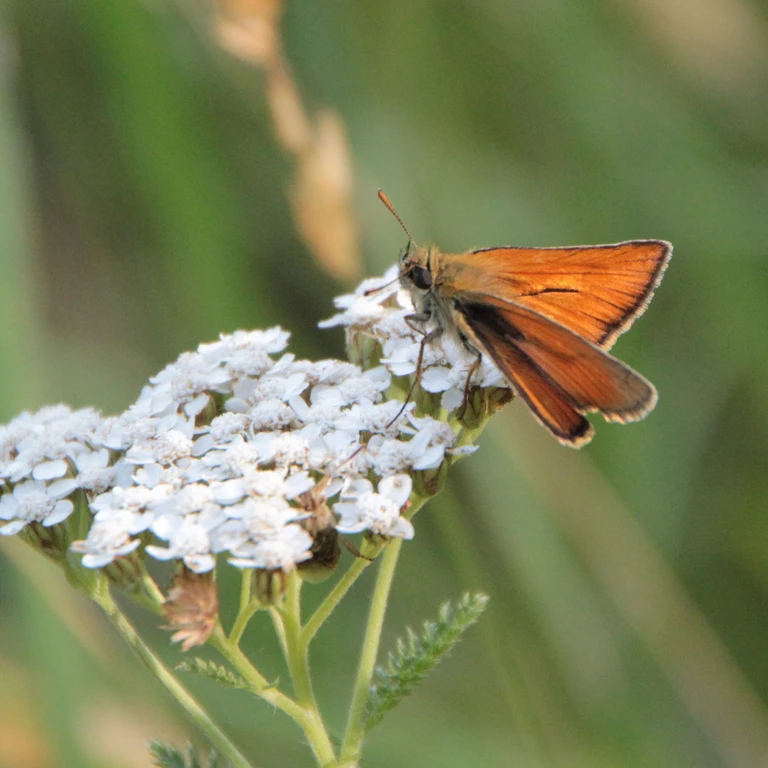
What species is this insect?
Thymelicus sylvestris
